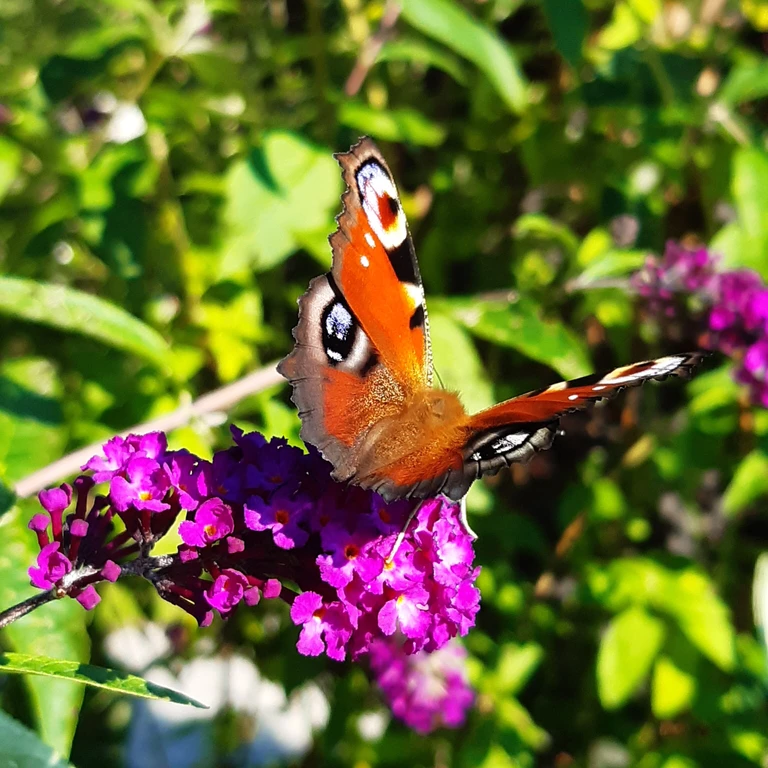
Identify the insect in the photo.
Aglais io
